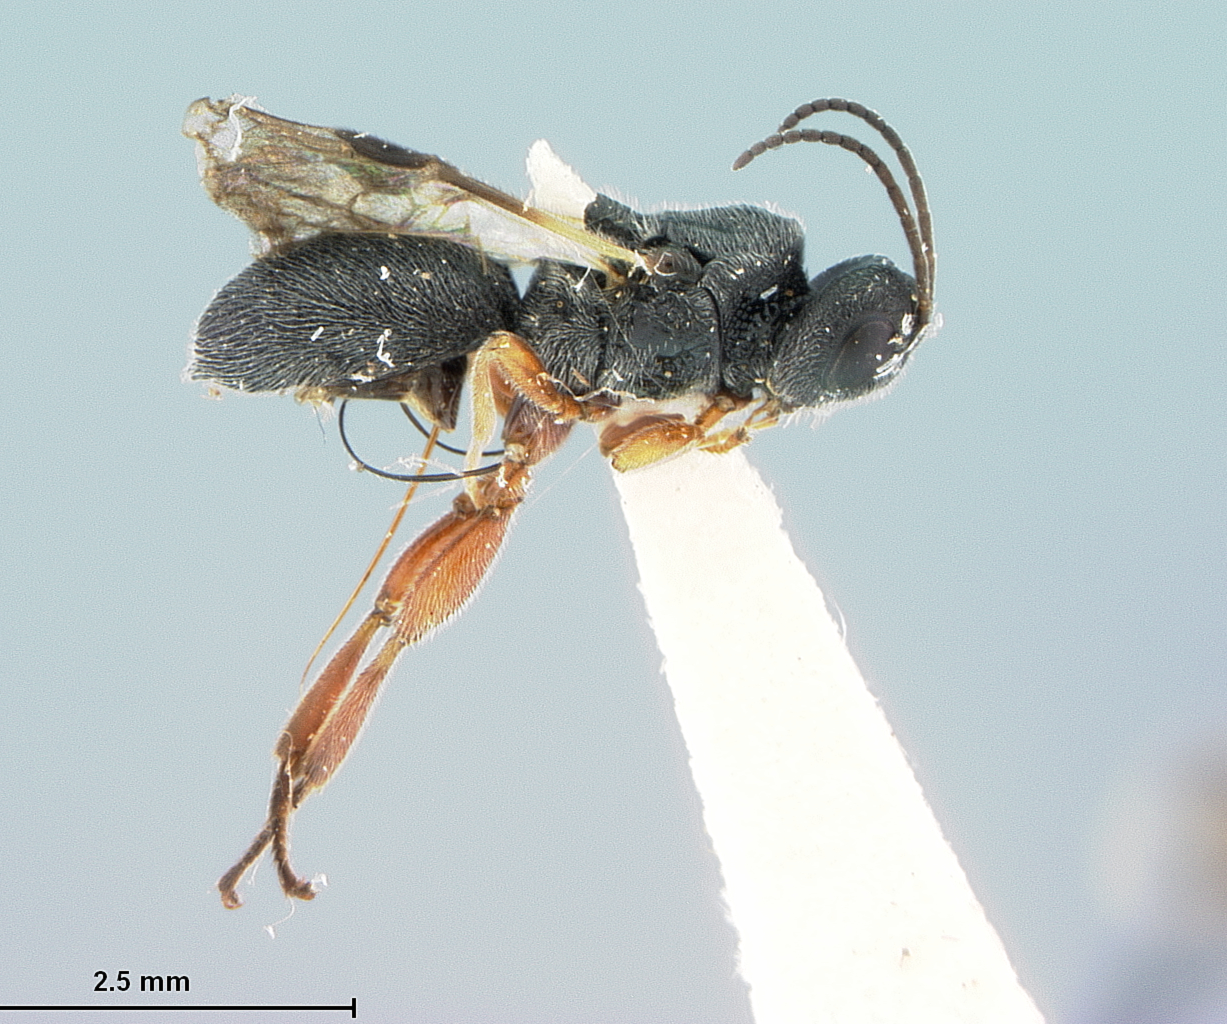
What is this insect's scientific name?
Urosigalphus duranguensis
